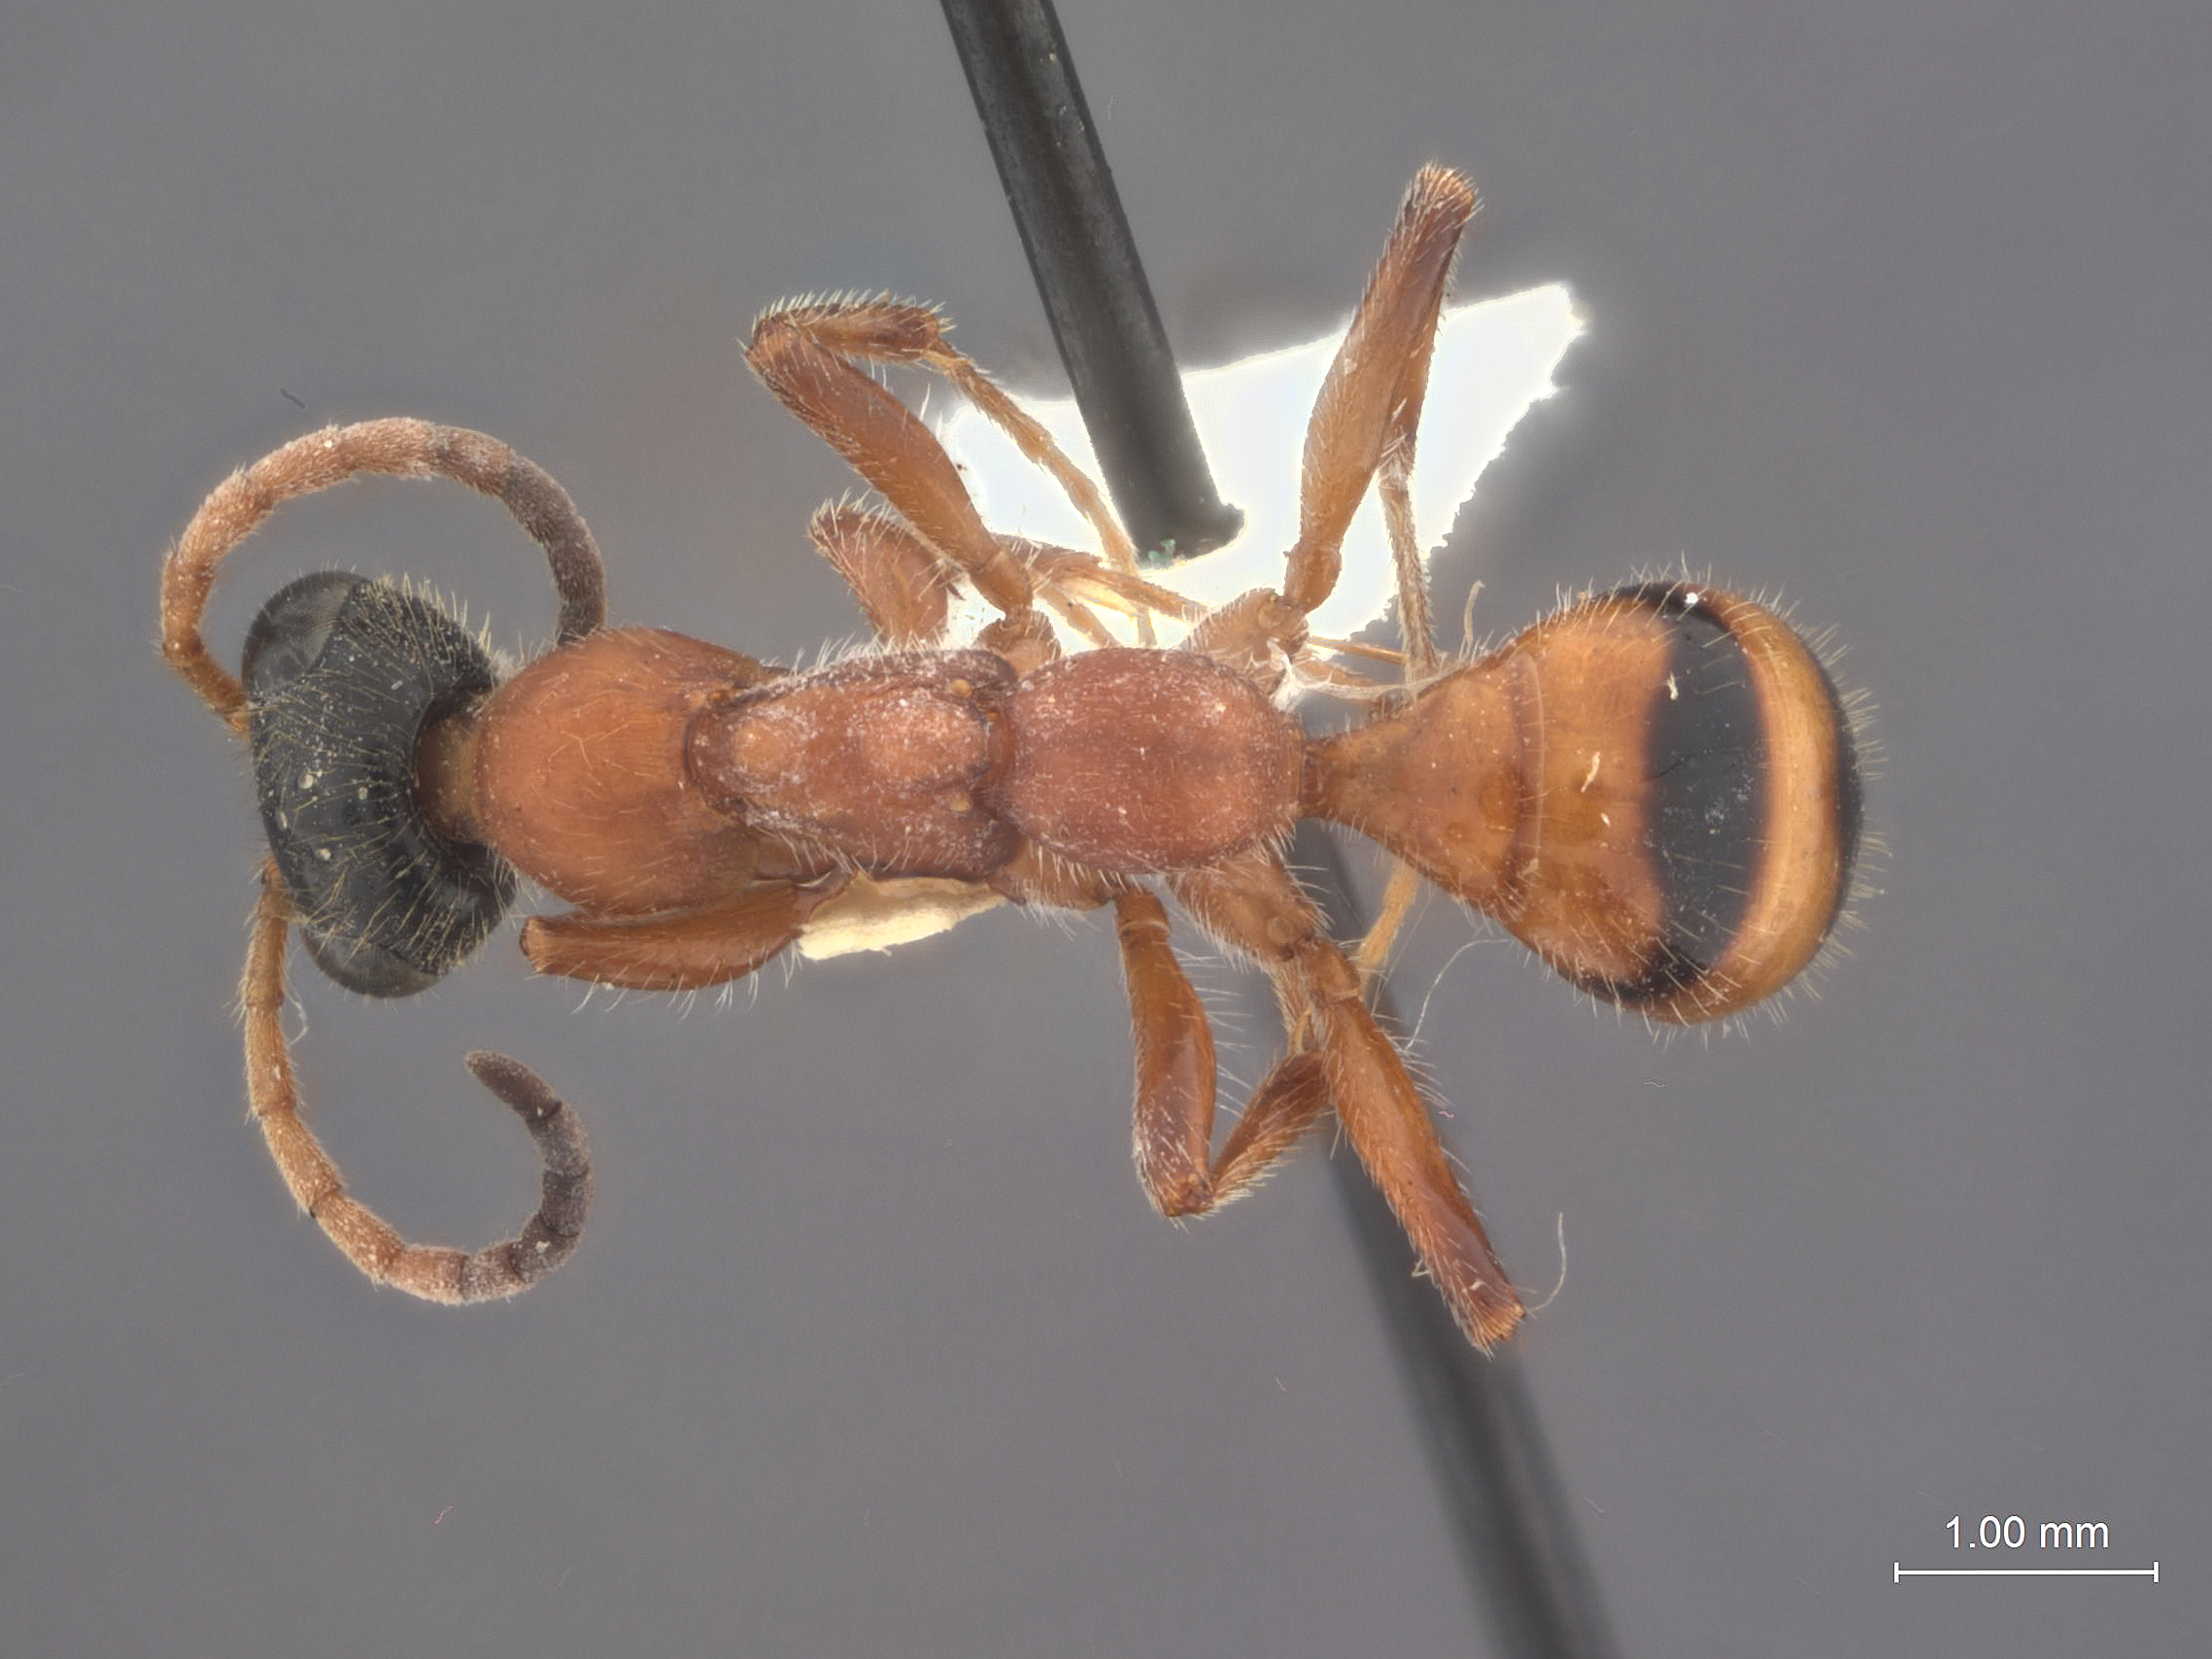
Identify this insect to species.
Methocha impolita
